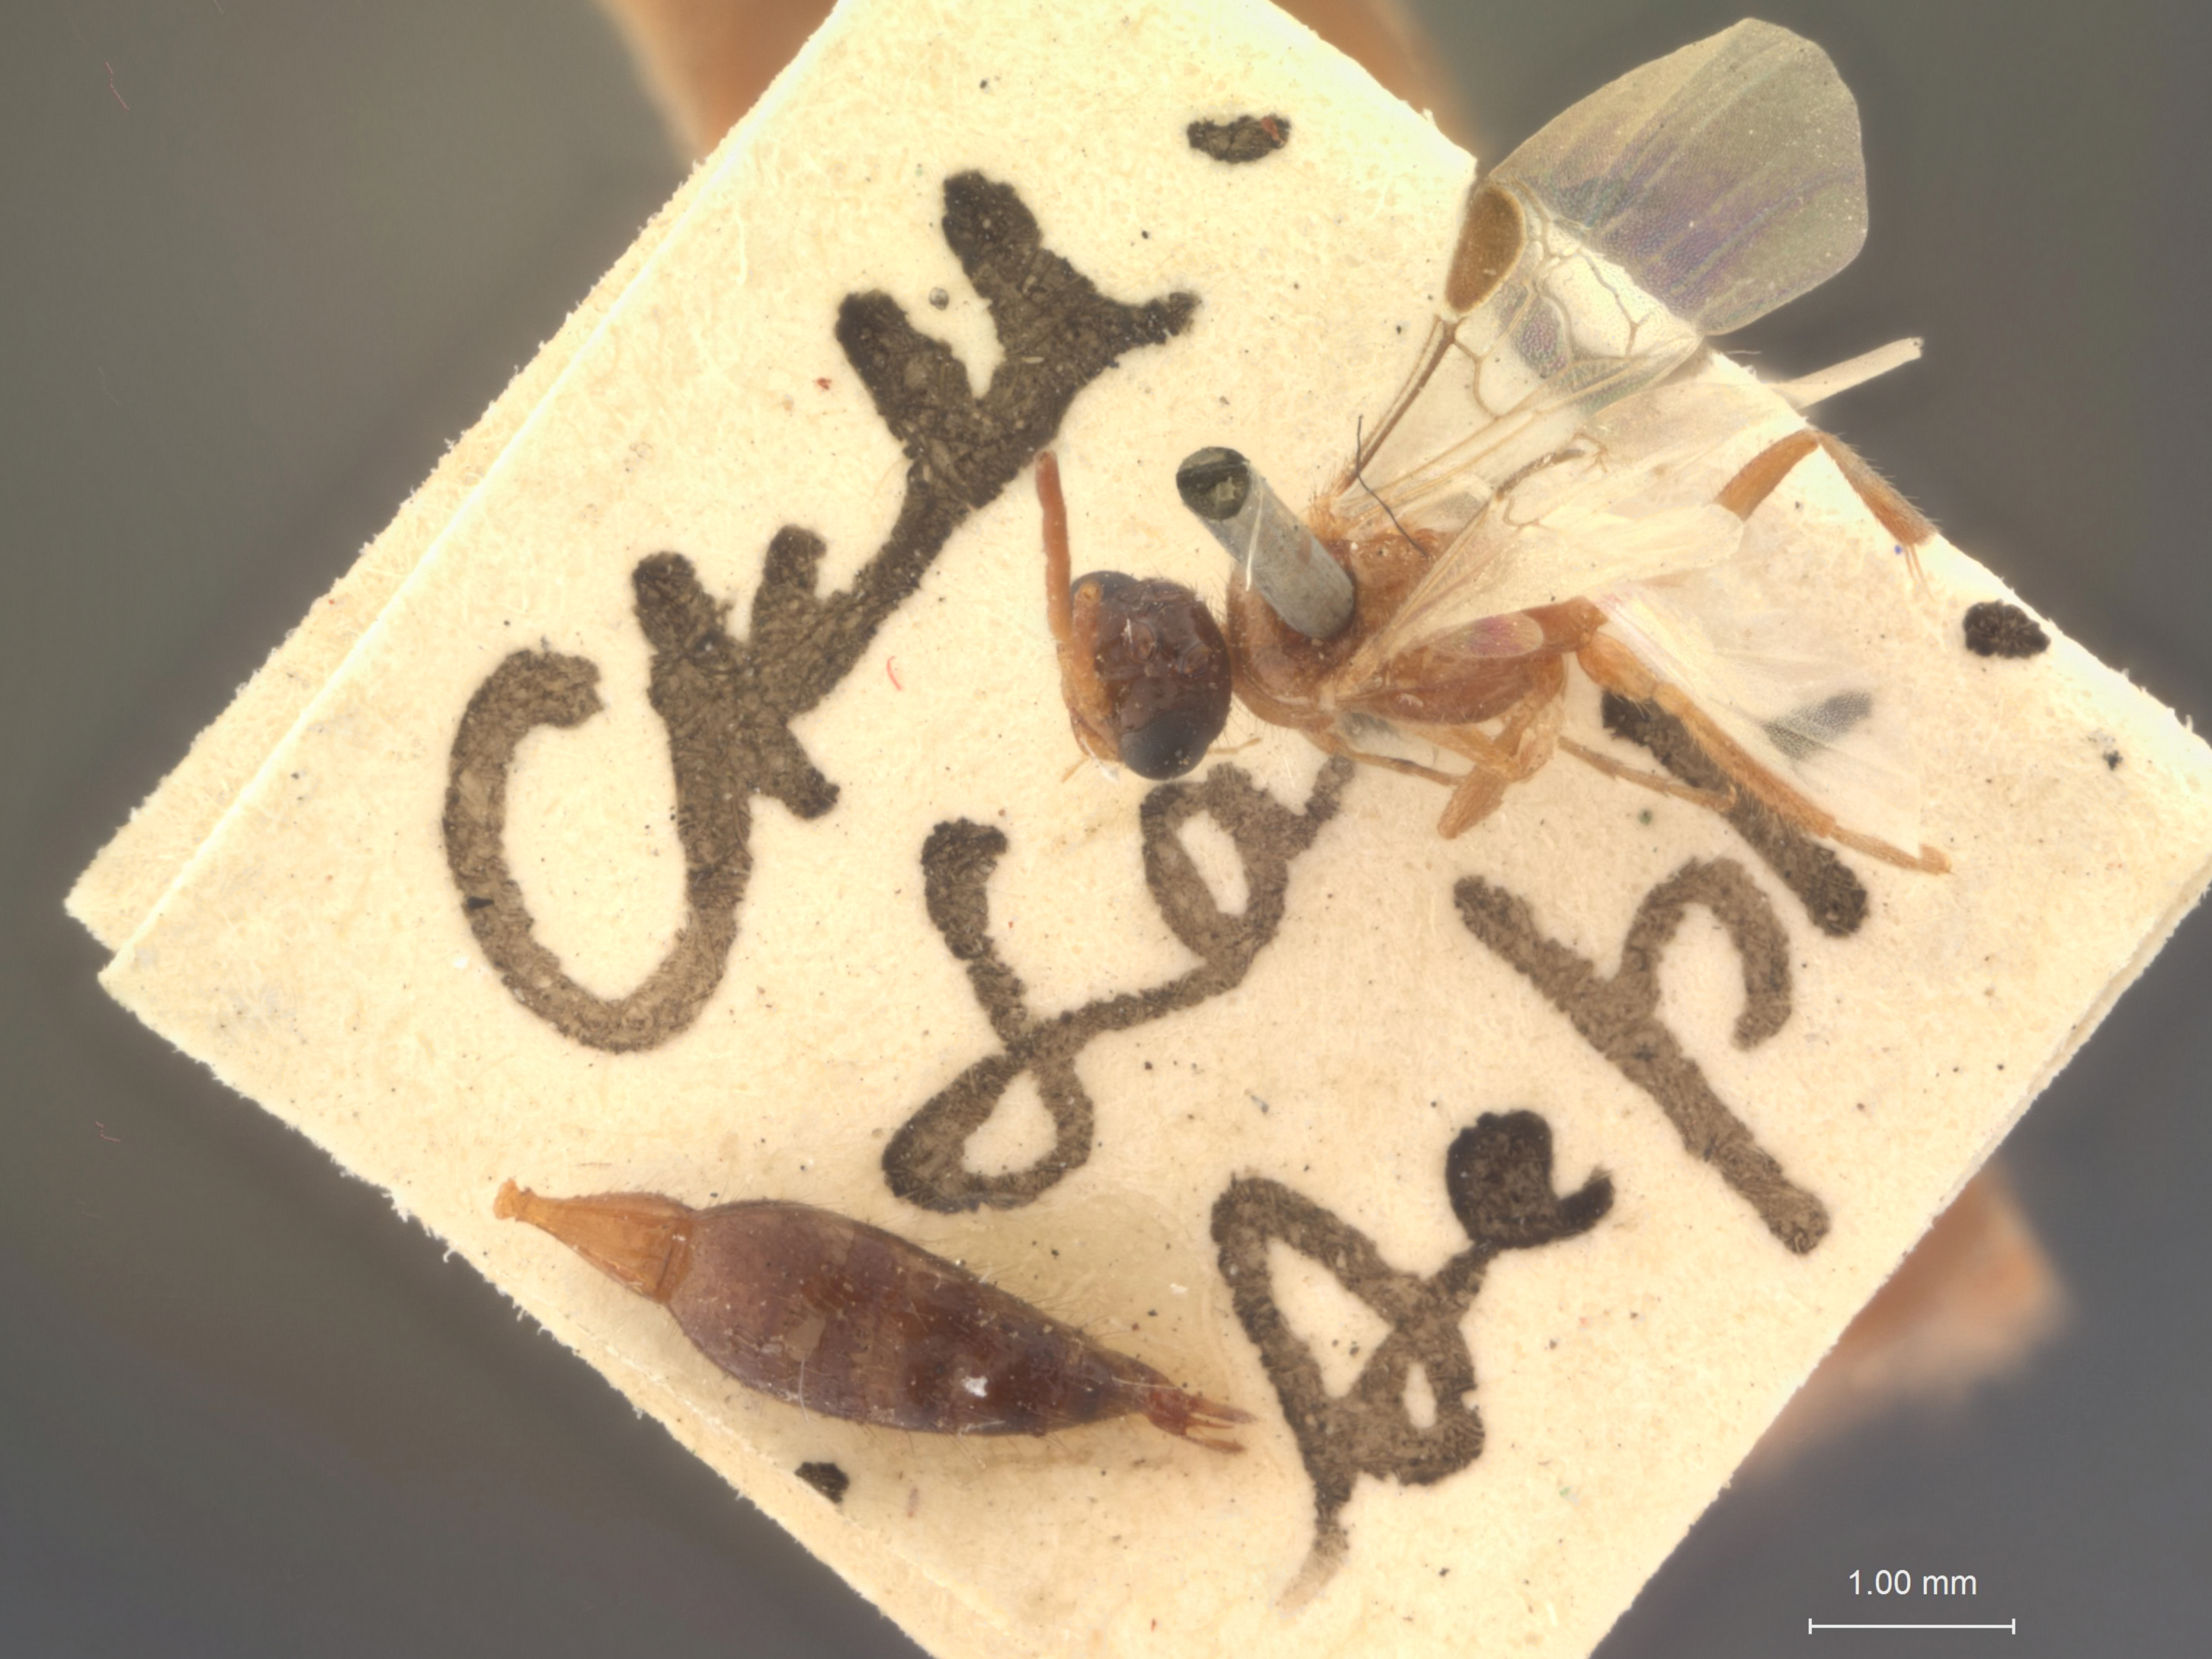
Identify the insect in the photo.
Brachycystis elegantulus
